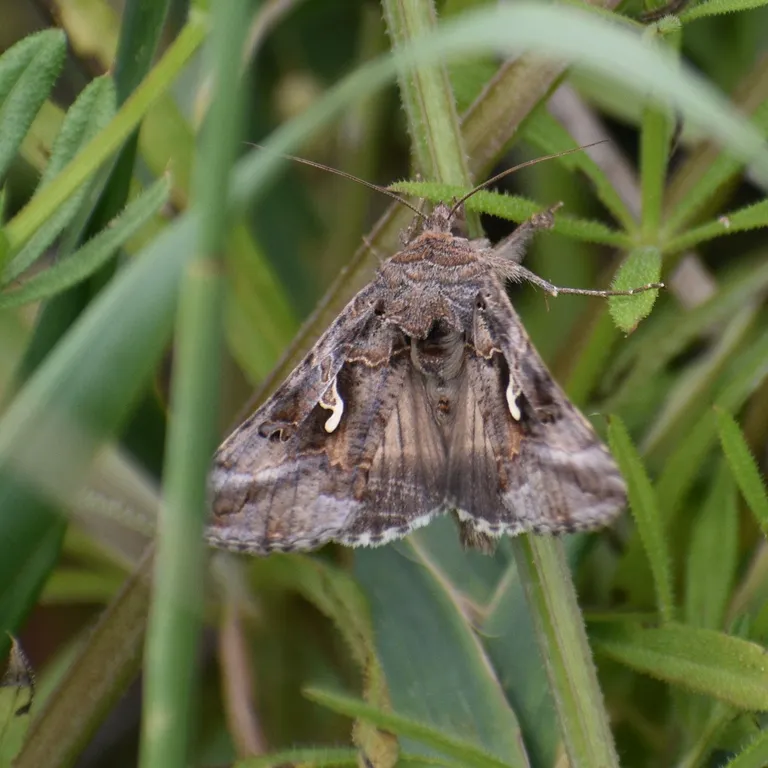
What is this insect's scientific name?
Autographa gamma
